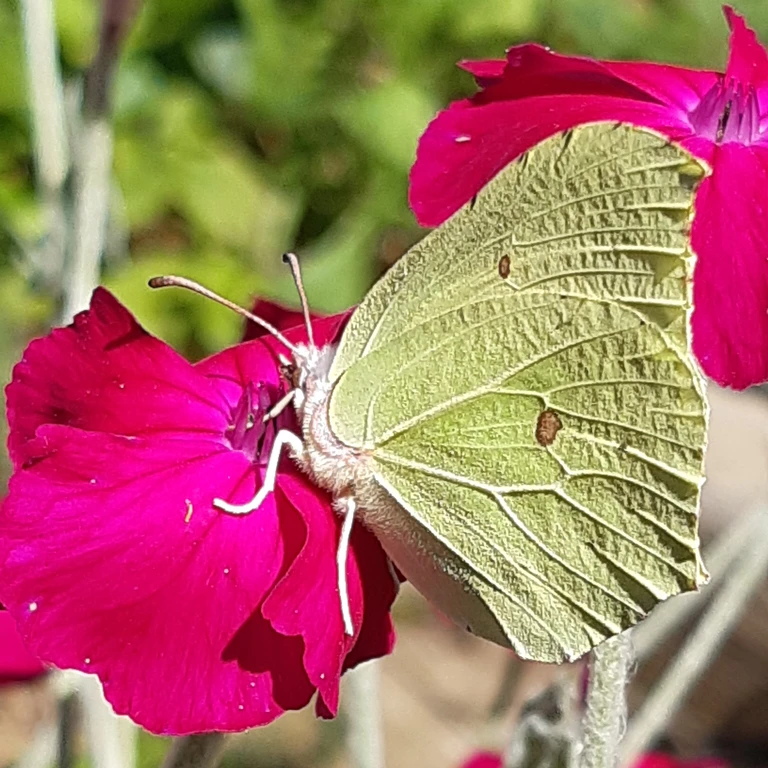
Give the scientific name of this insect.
Gonepteryx rhamni
